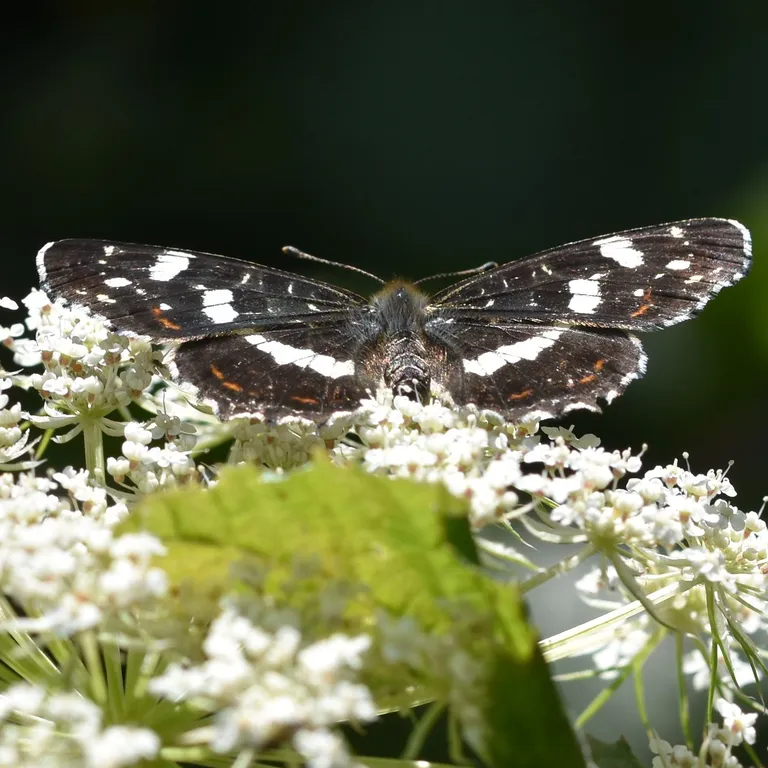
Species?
Araschnia levana
